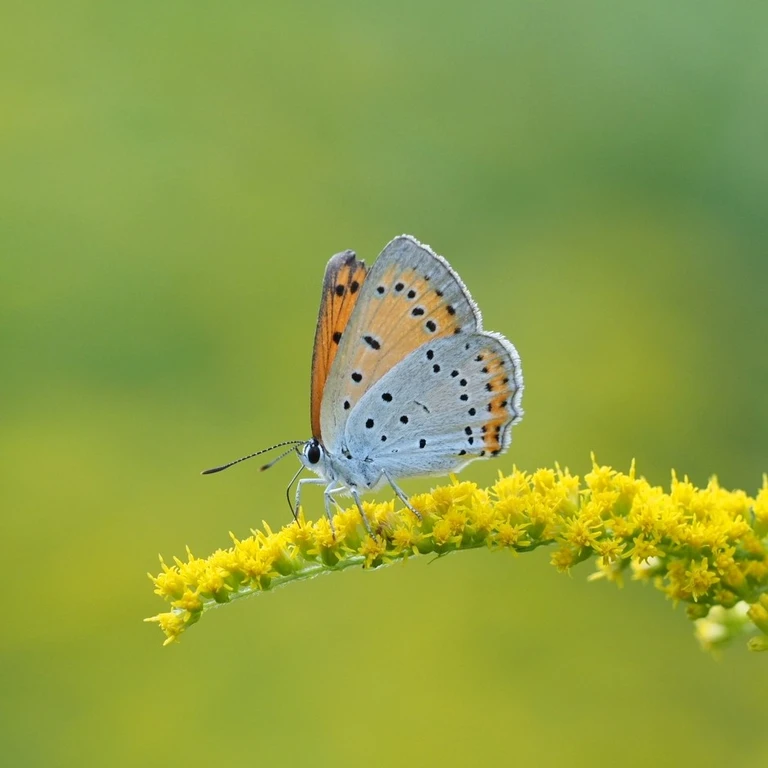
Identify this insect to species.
Lycaena dispar
